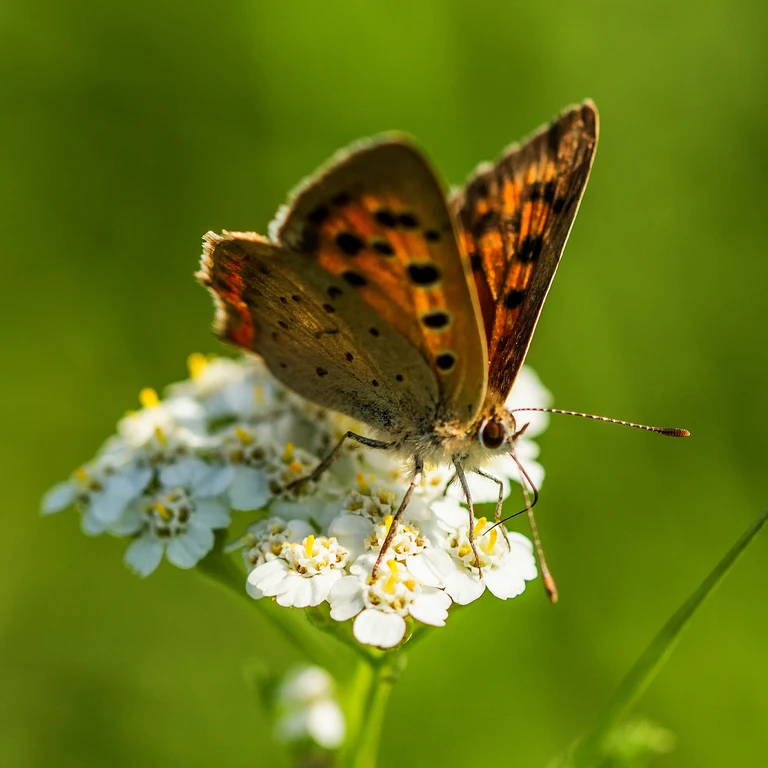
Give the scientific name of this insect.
Lycaena phlaeas
